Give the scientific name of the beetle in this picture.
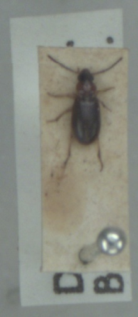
Acupalpus dubius
